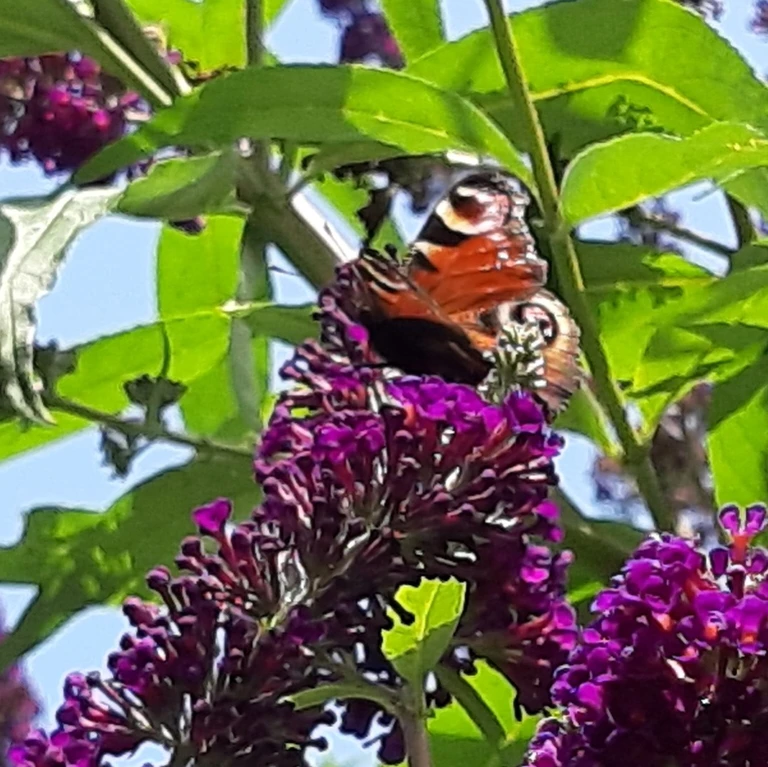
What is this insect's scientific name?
Aglais io
